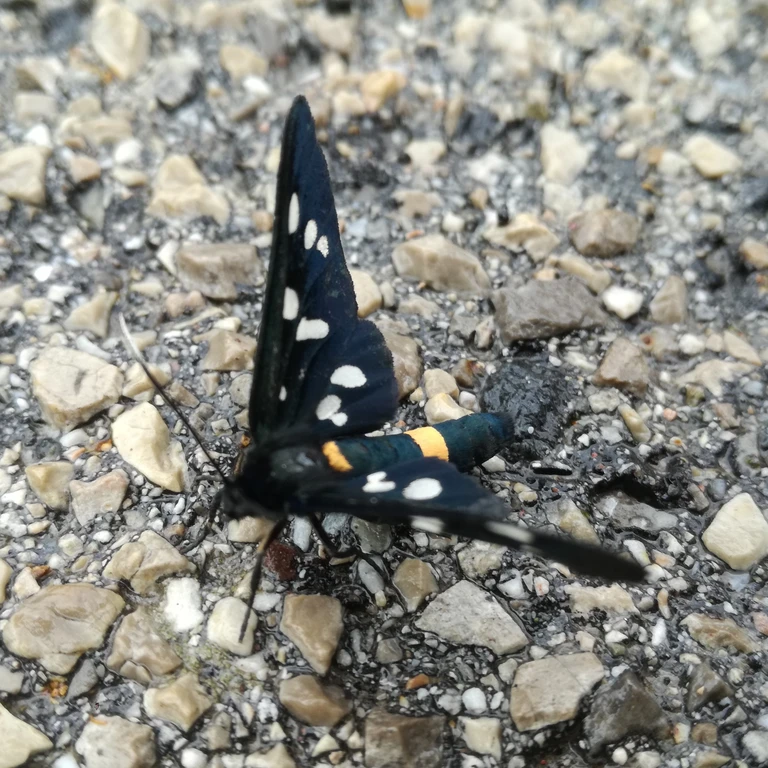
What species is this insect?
Amata phegea
